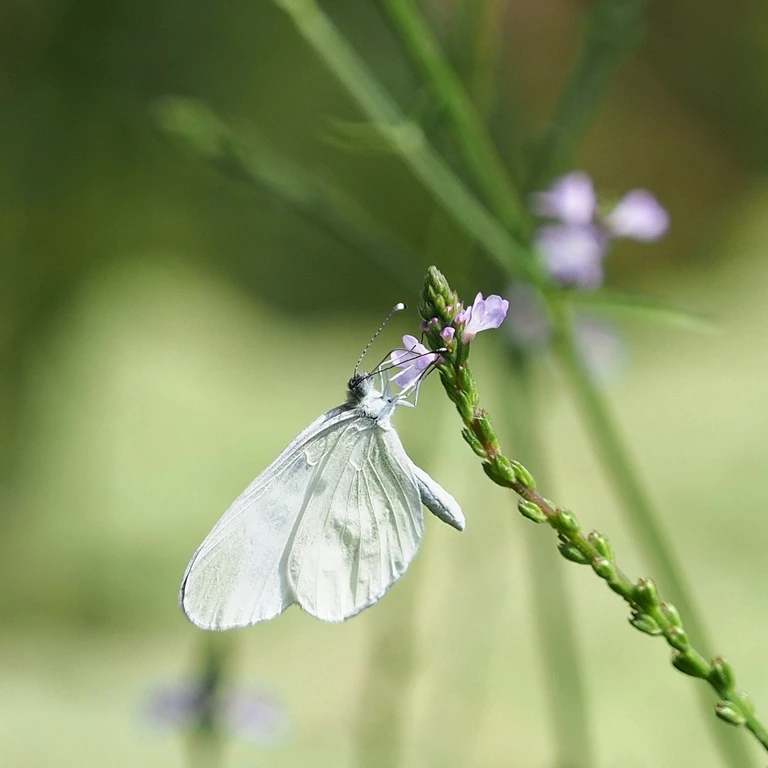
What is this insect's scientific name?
Leptidea sinapis/juvernica
